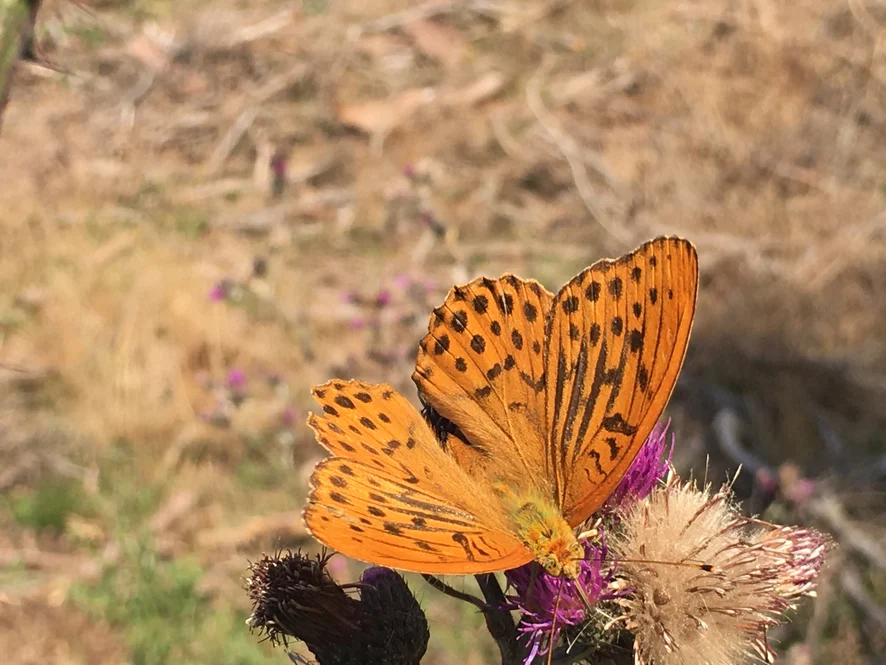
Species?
Argynnis paphia
